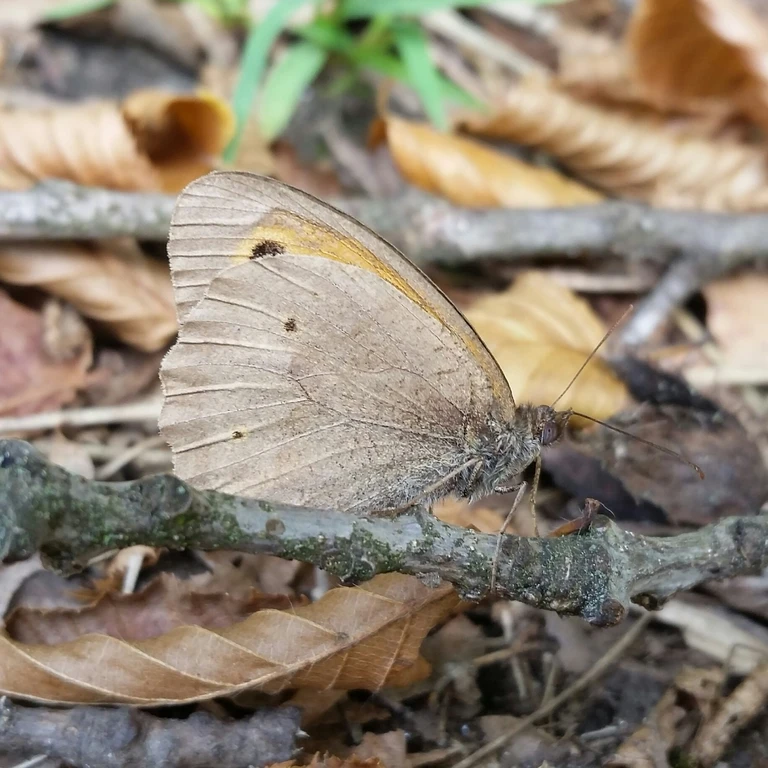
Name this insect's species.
Maniola jurtina
